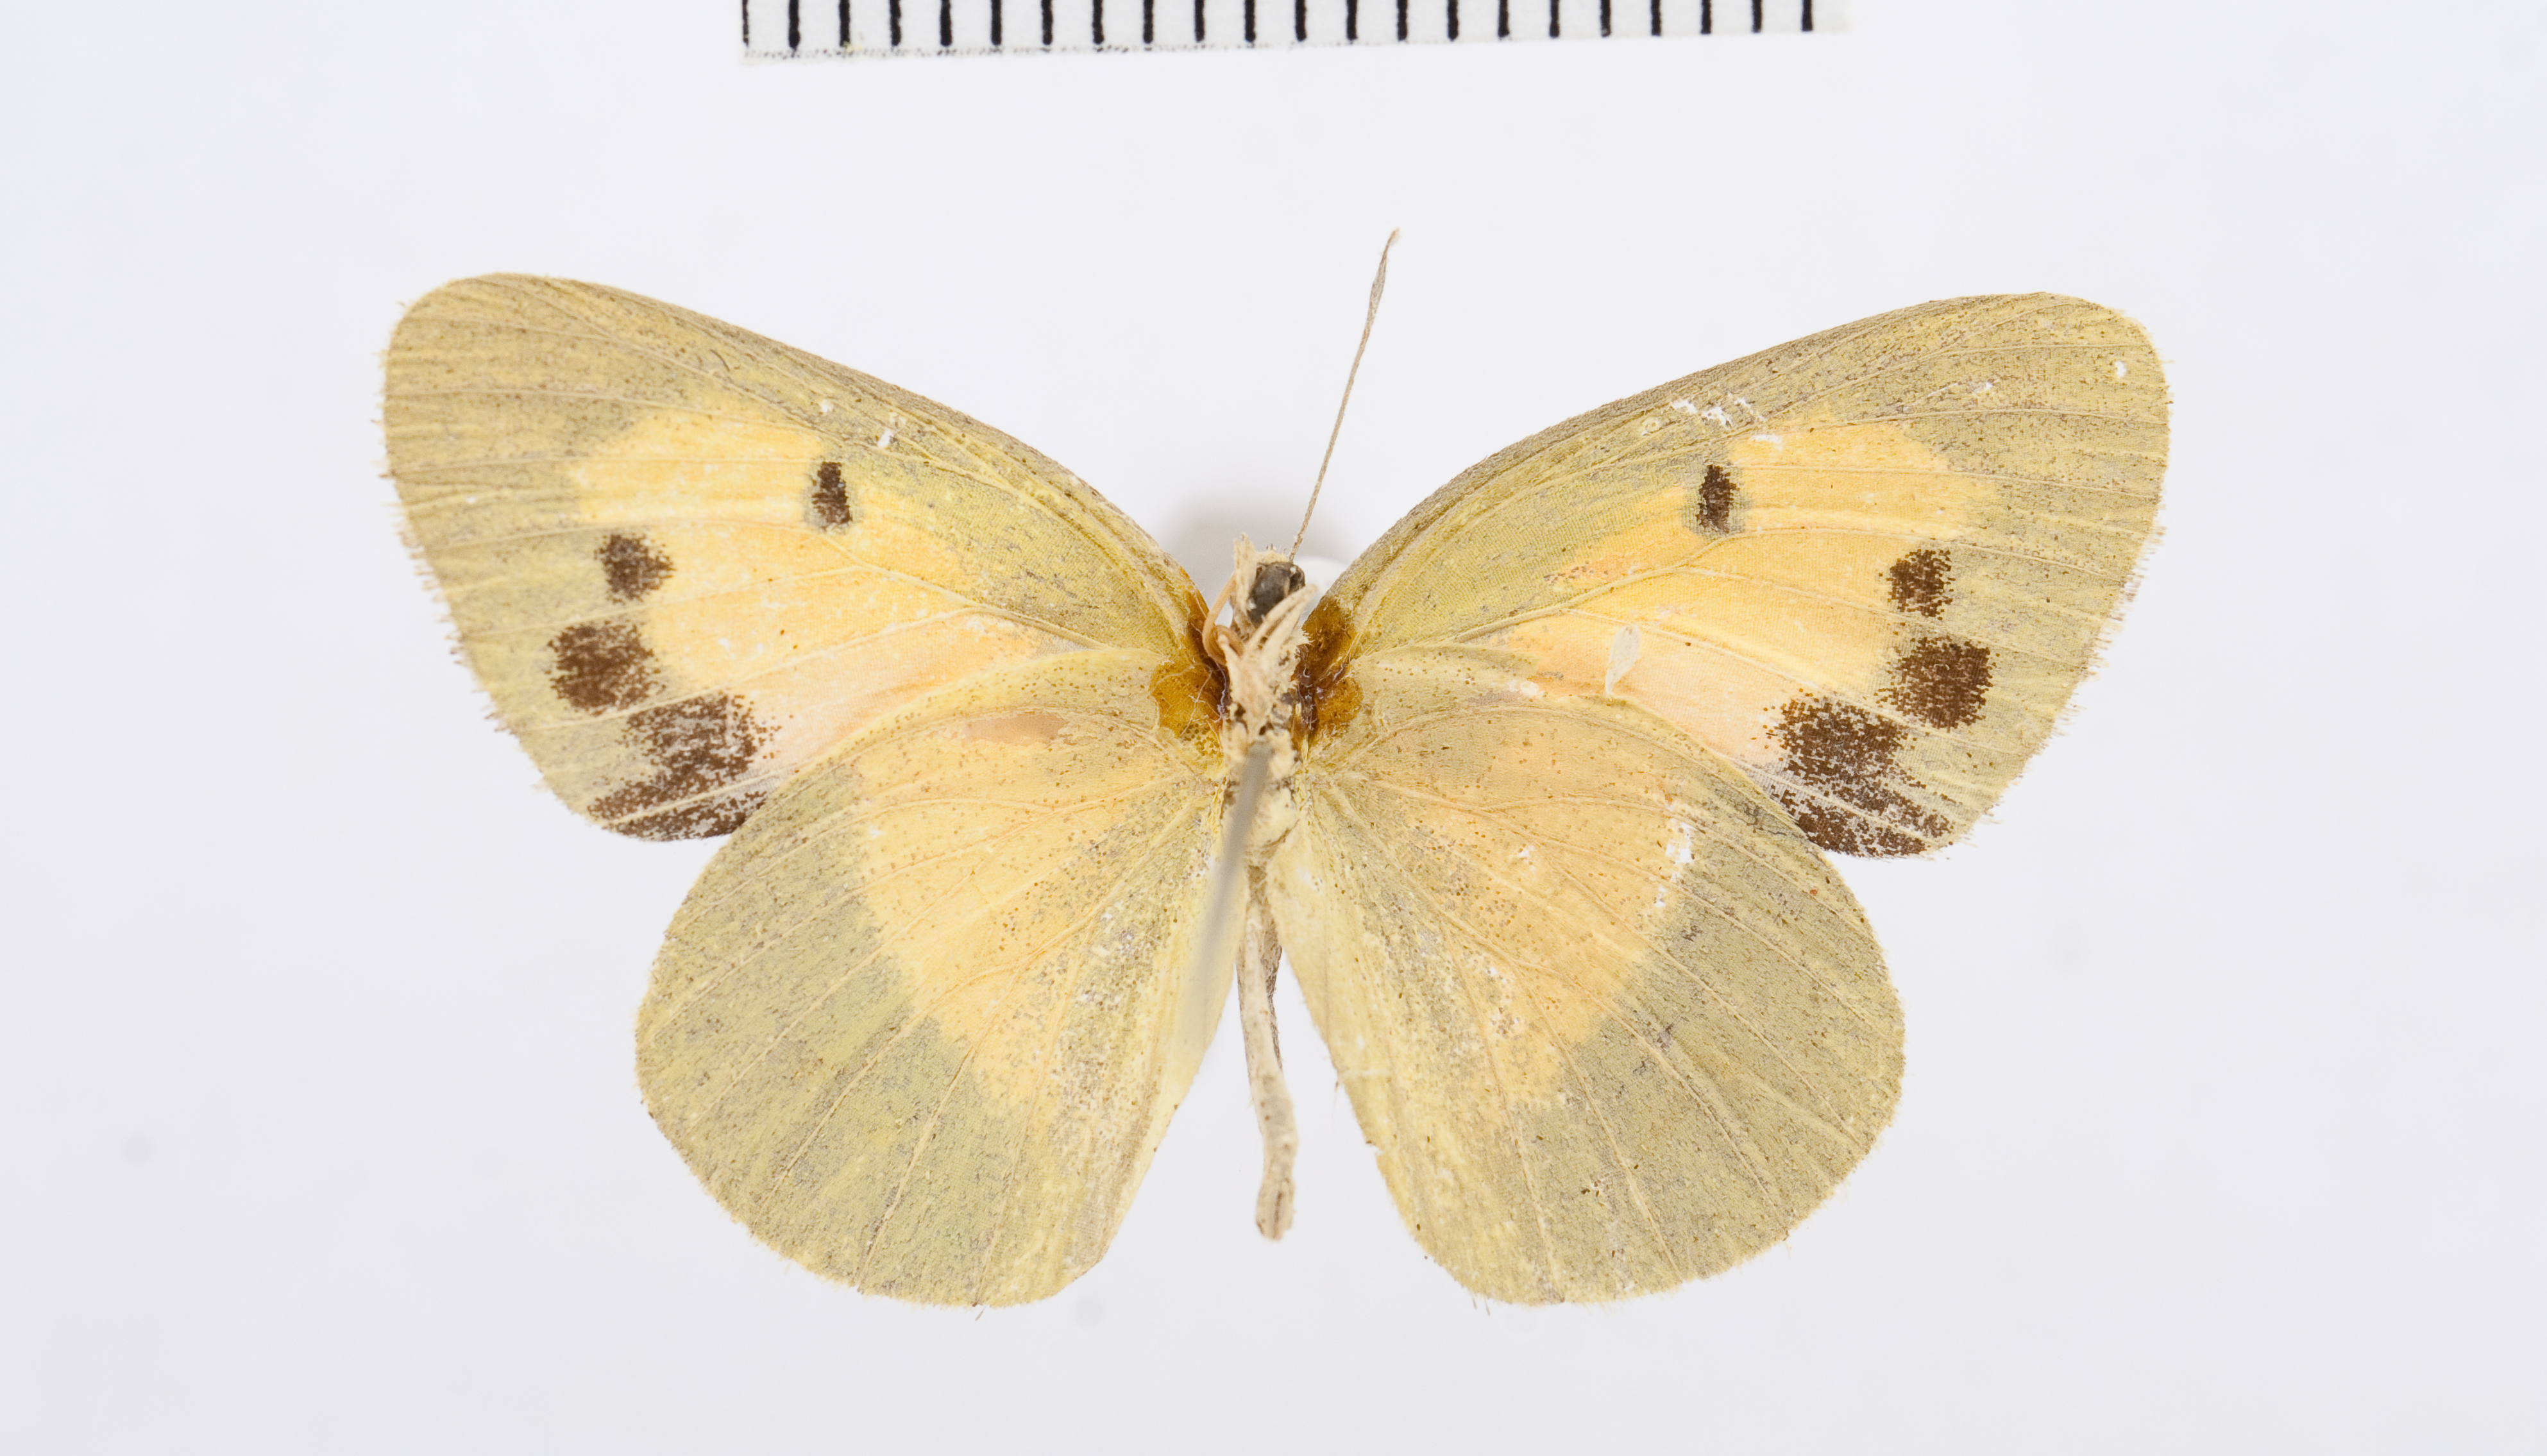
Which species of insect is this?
Colotis protractus
